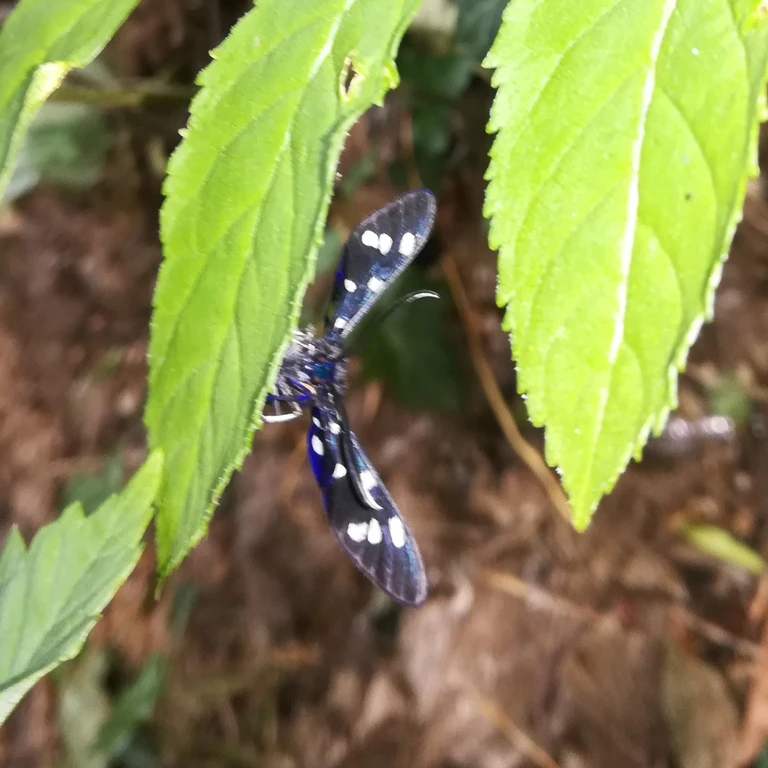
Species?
Amata phegea
